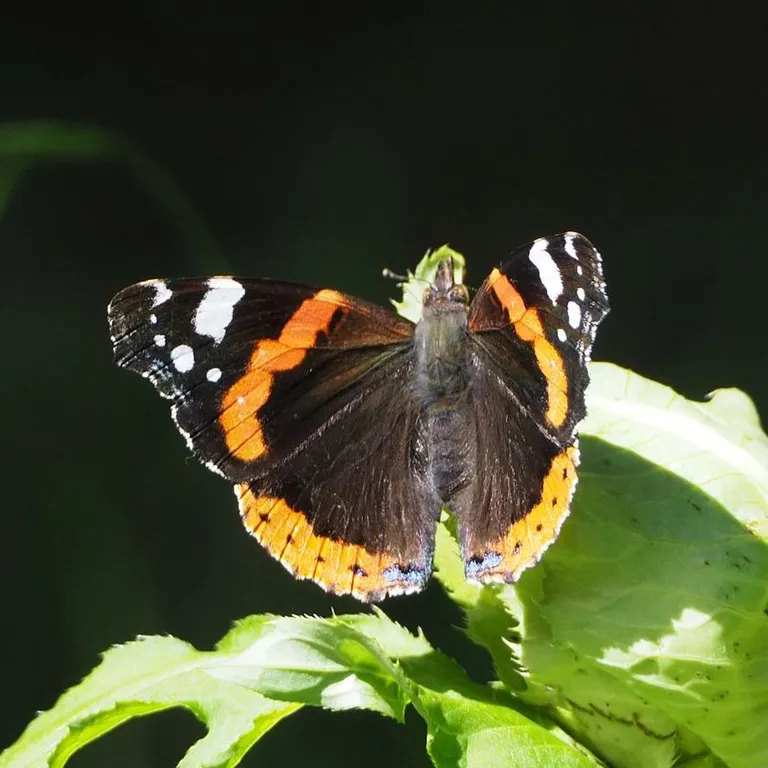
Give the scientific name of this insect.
Vanessa atalanta
